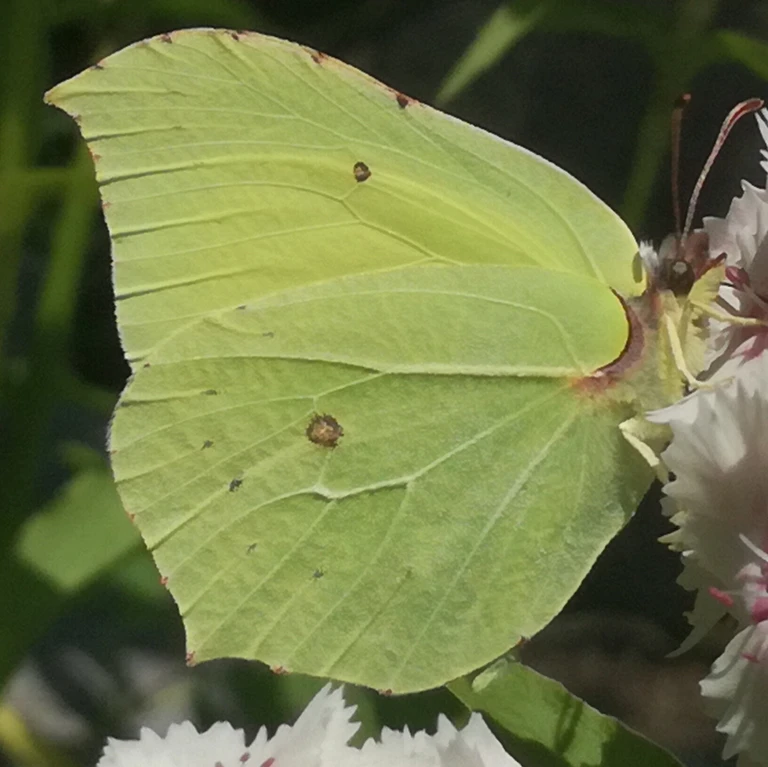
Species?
Gonepteryx rhamni
